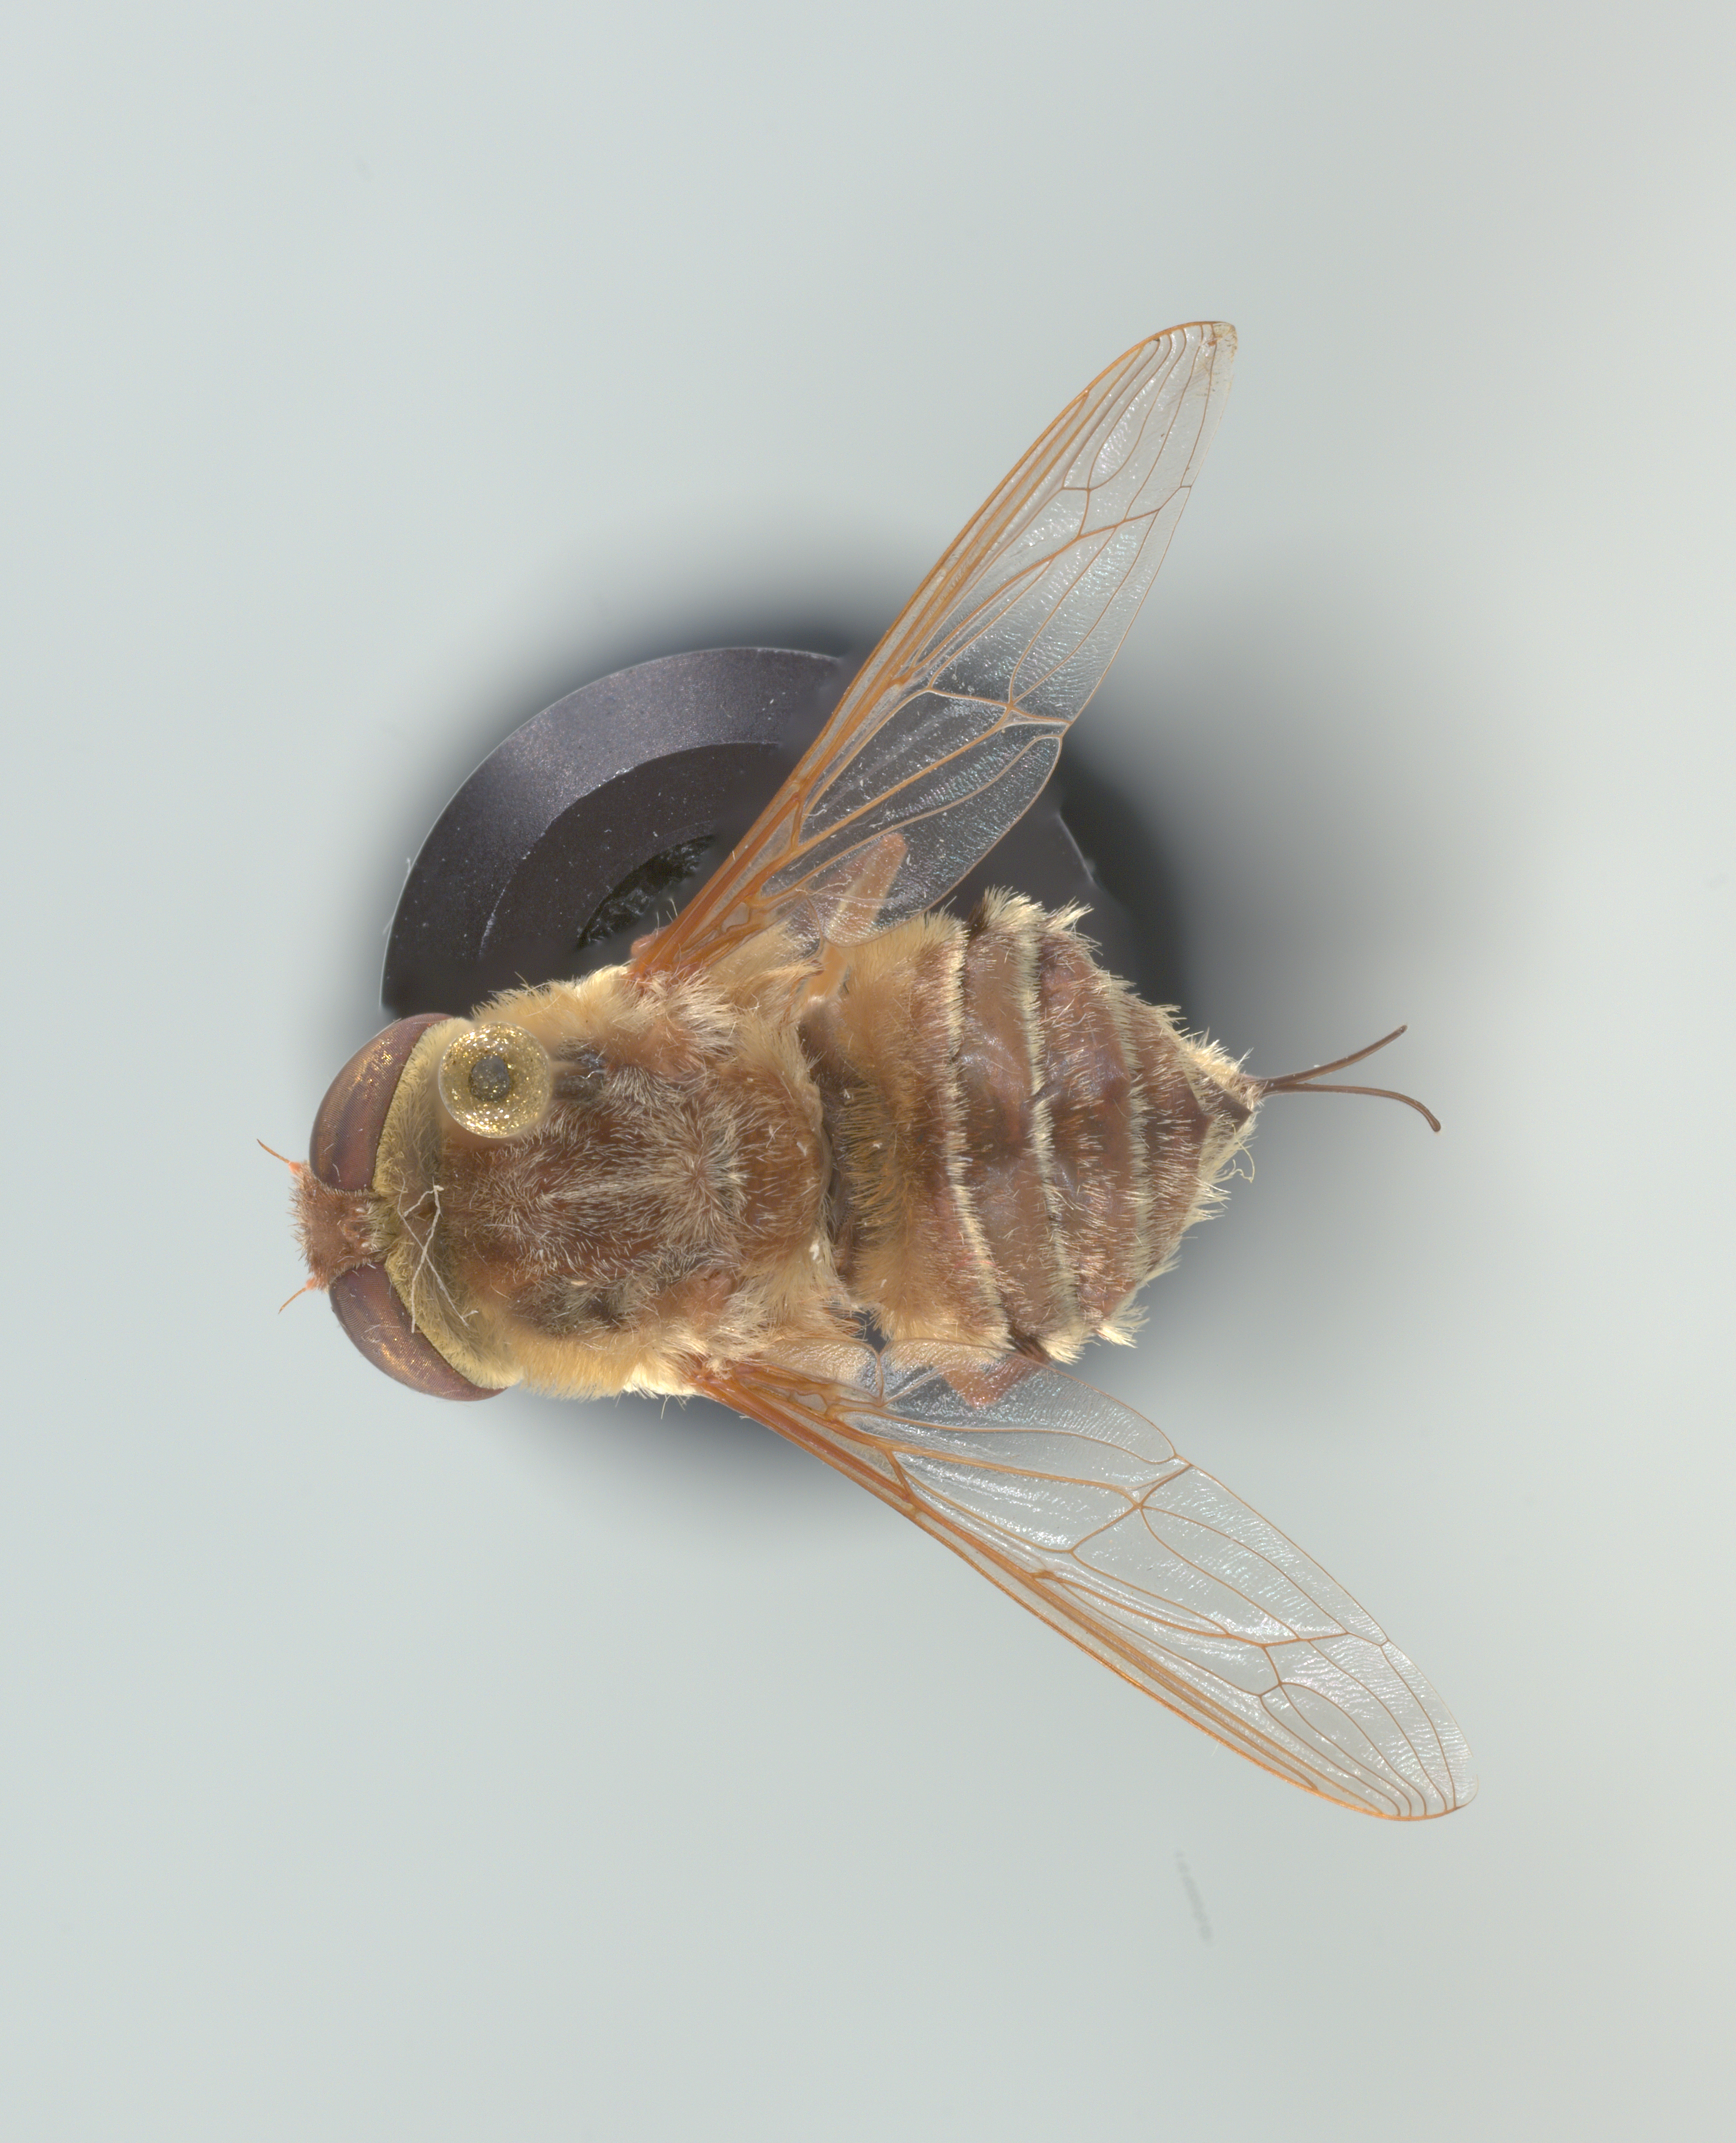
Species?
Neorhynchocephalus volaticus
